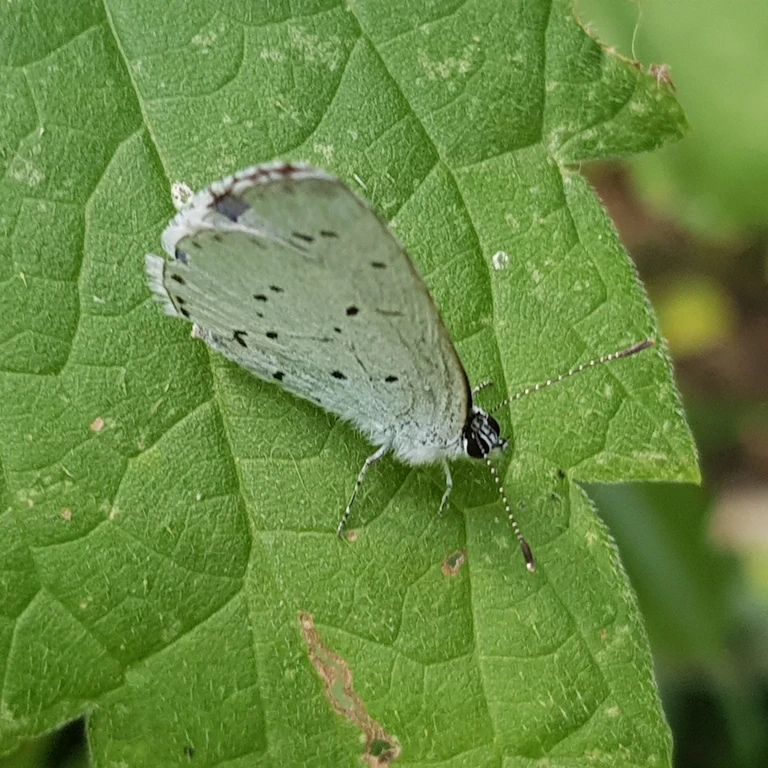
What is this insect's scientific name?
Celastrina argiolus
